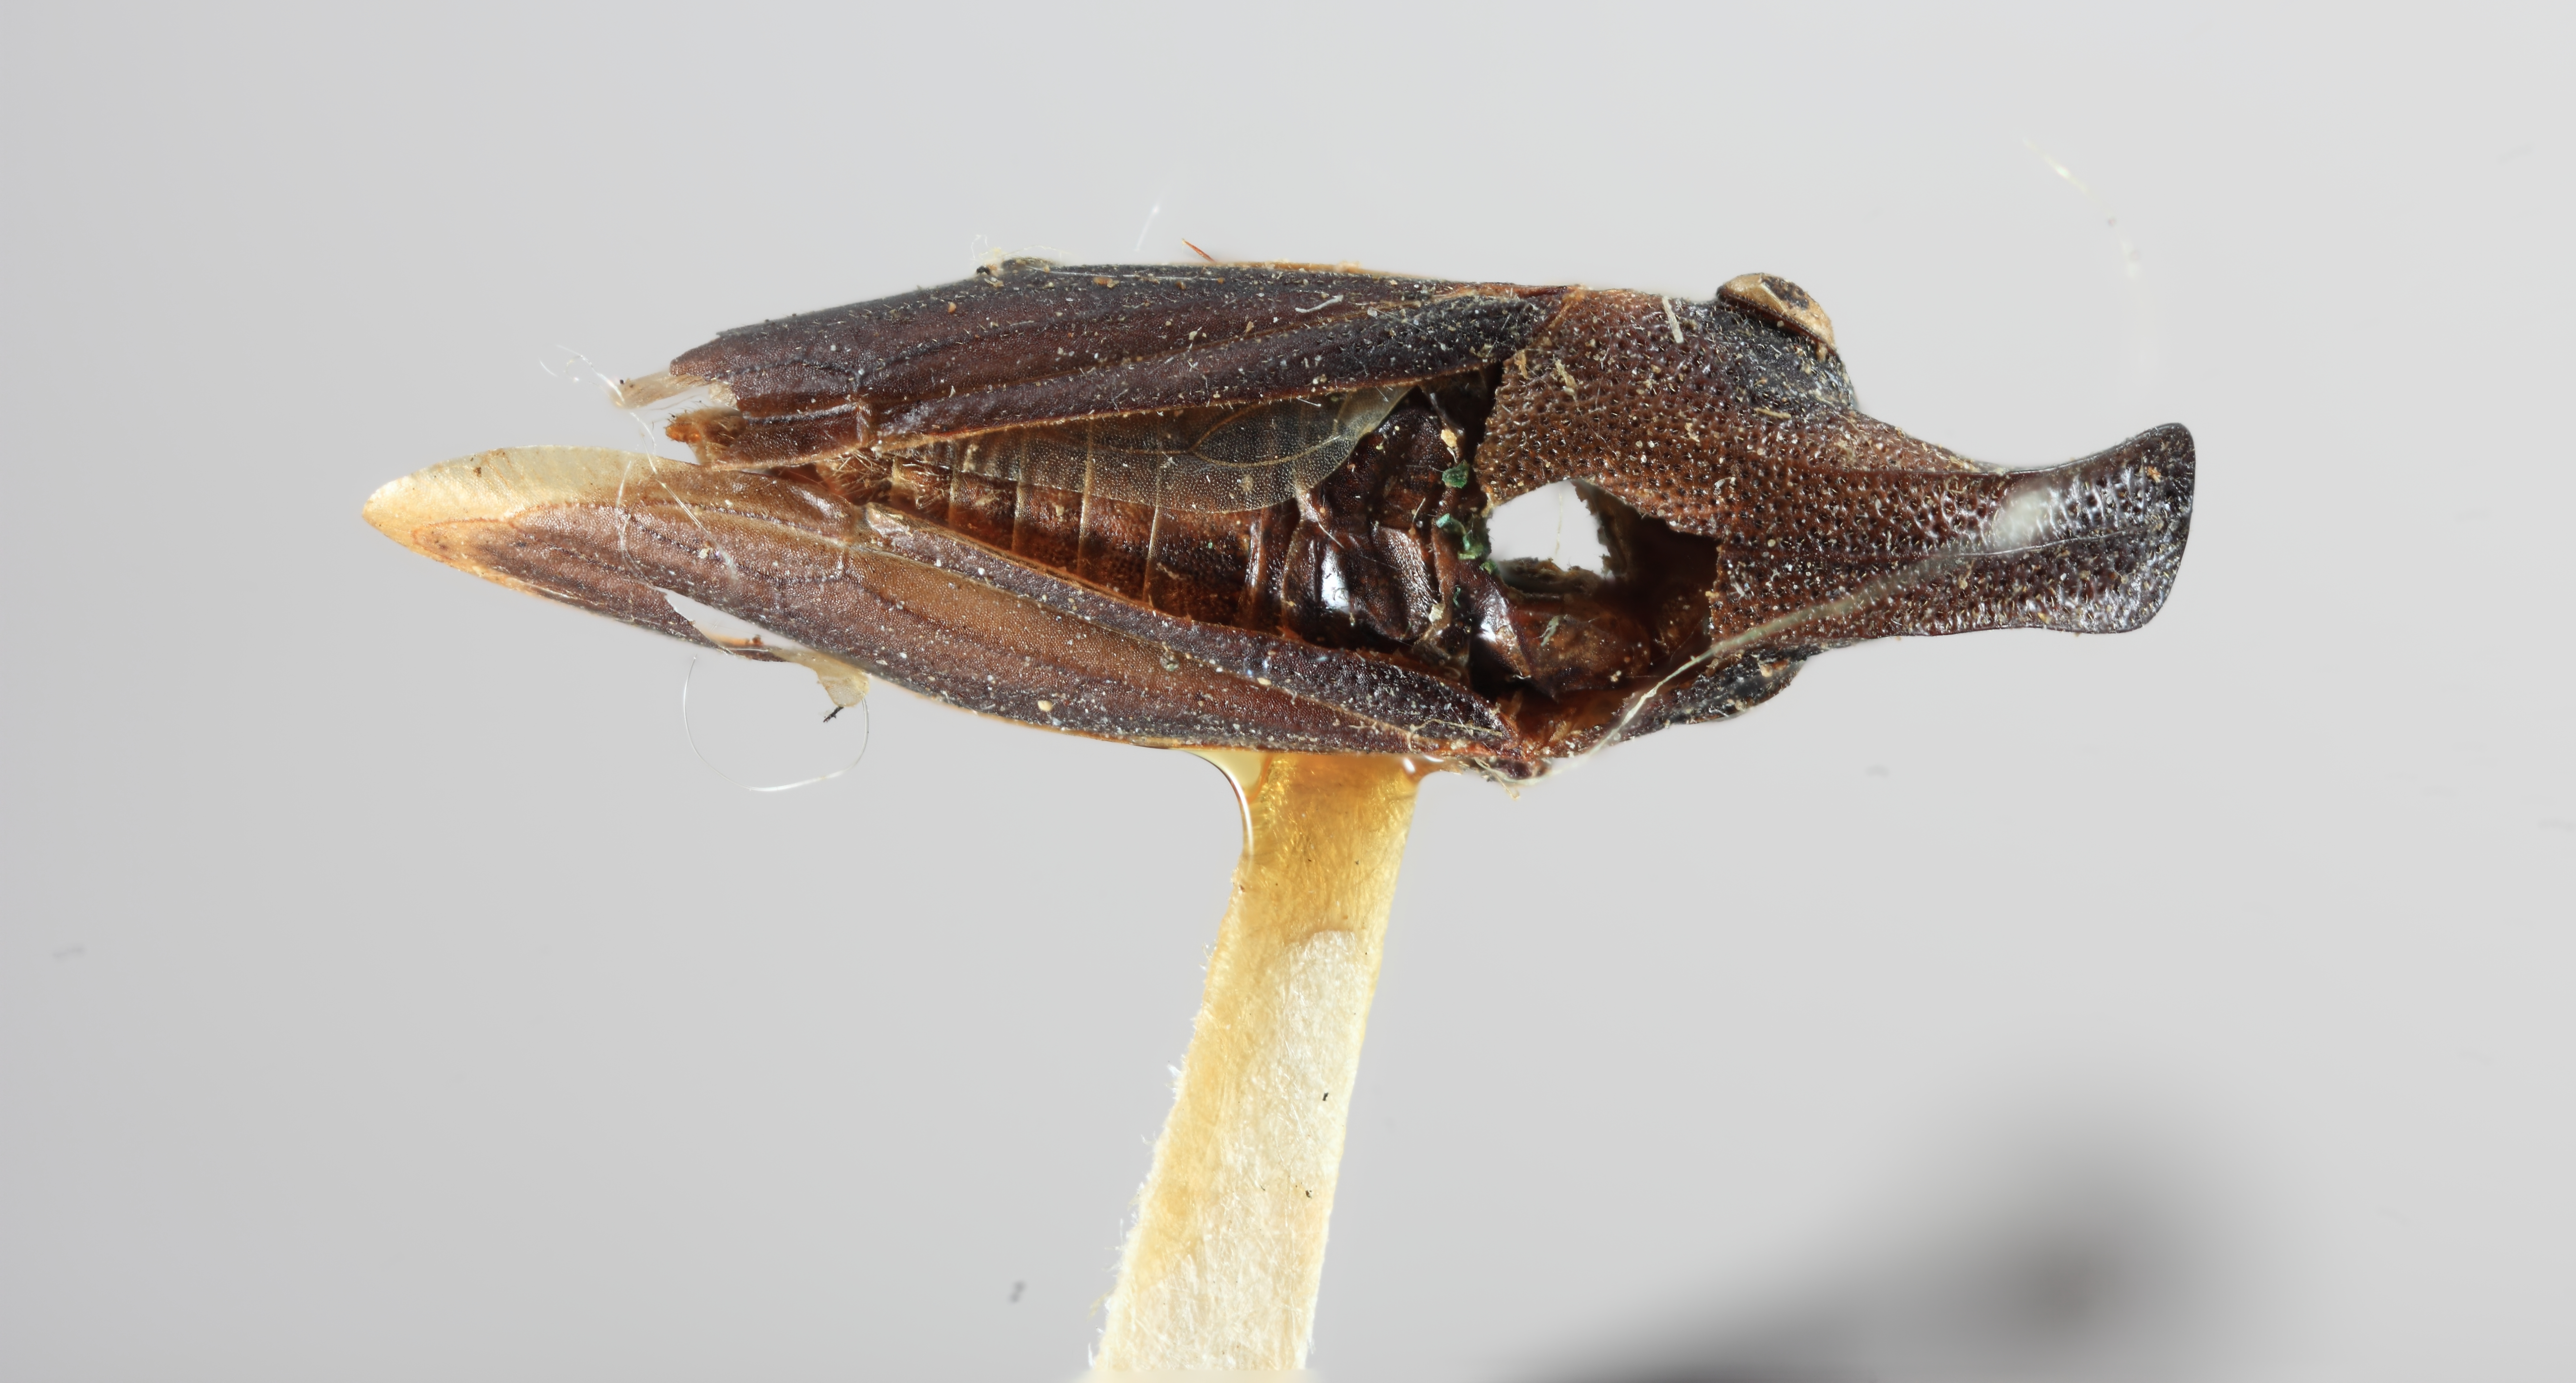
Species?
Tristan tremolerasi
